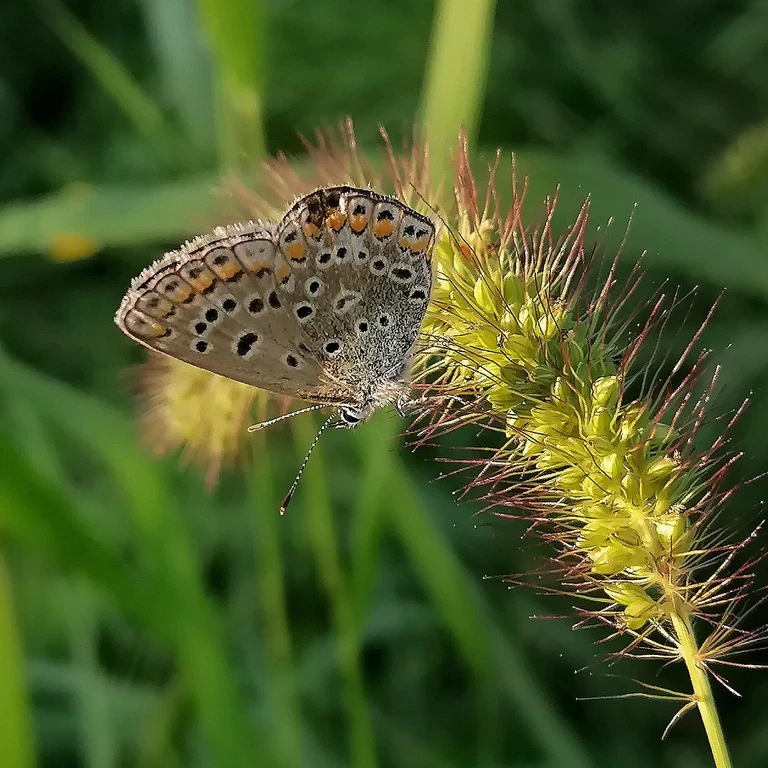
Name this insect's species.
Polyommatus icarus
